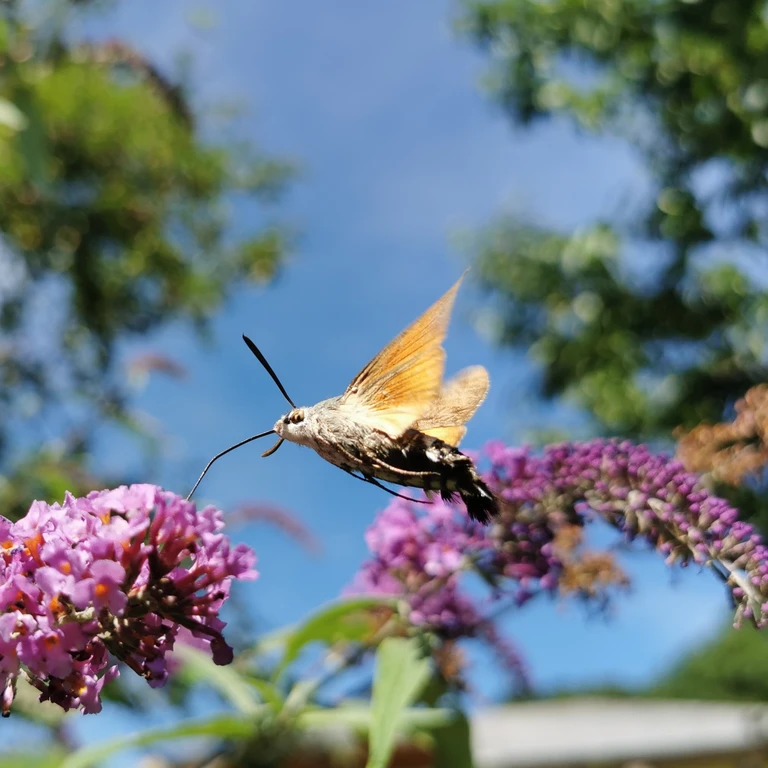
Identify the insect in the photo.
Macroglossum stellatarum
